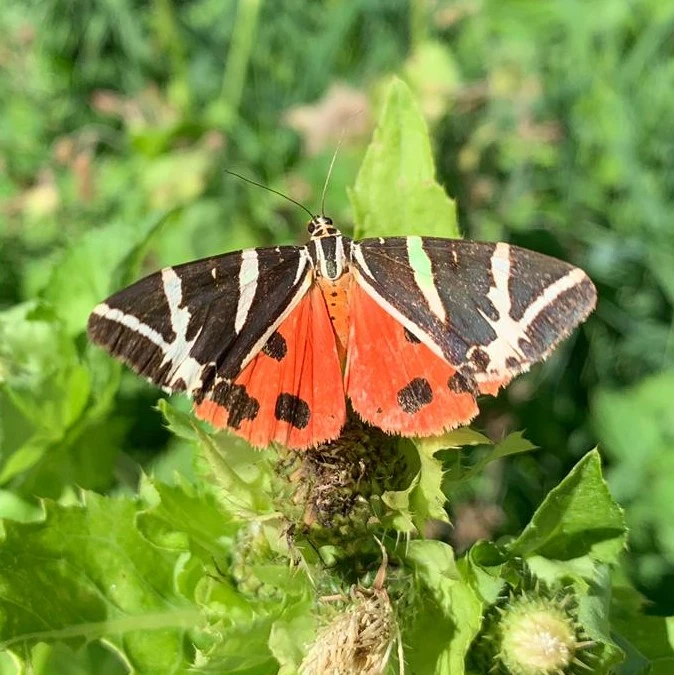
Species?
Euplagia quadripunctaria
